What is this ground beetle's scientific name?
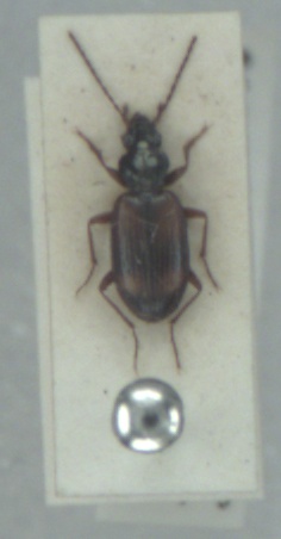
Bembidion bualei
